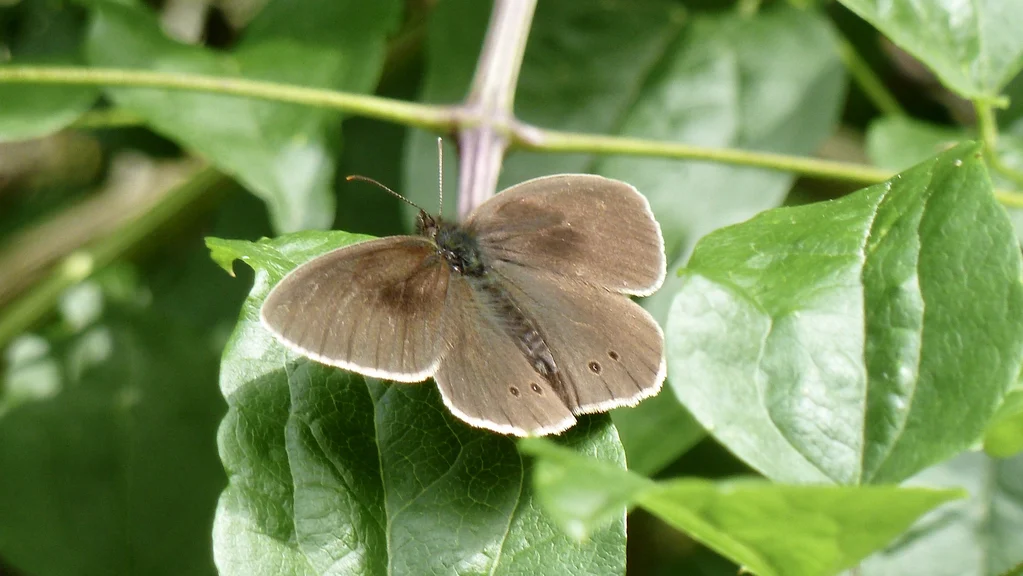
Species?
Aphantopus hyperantus
